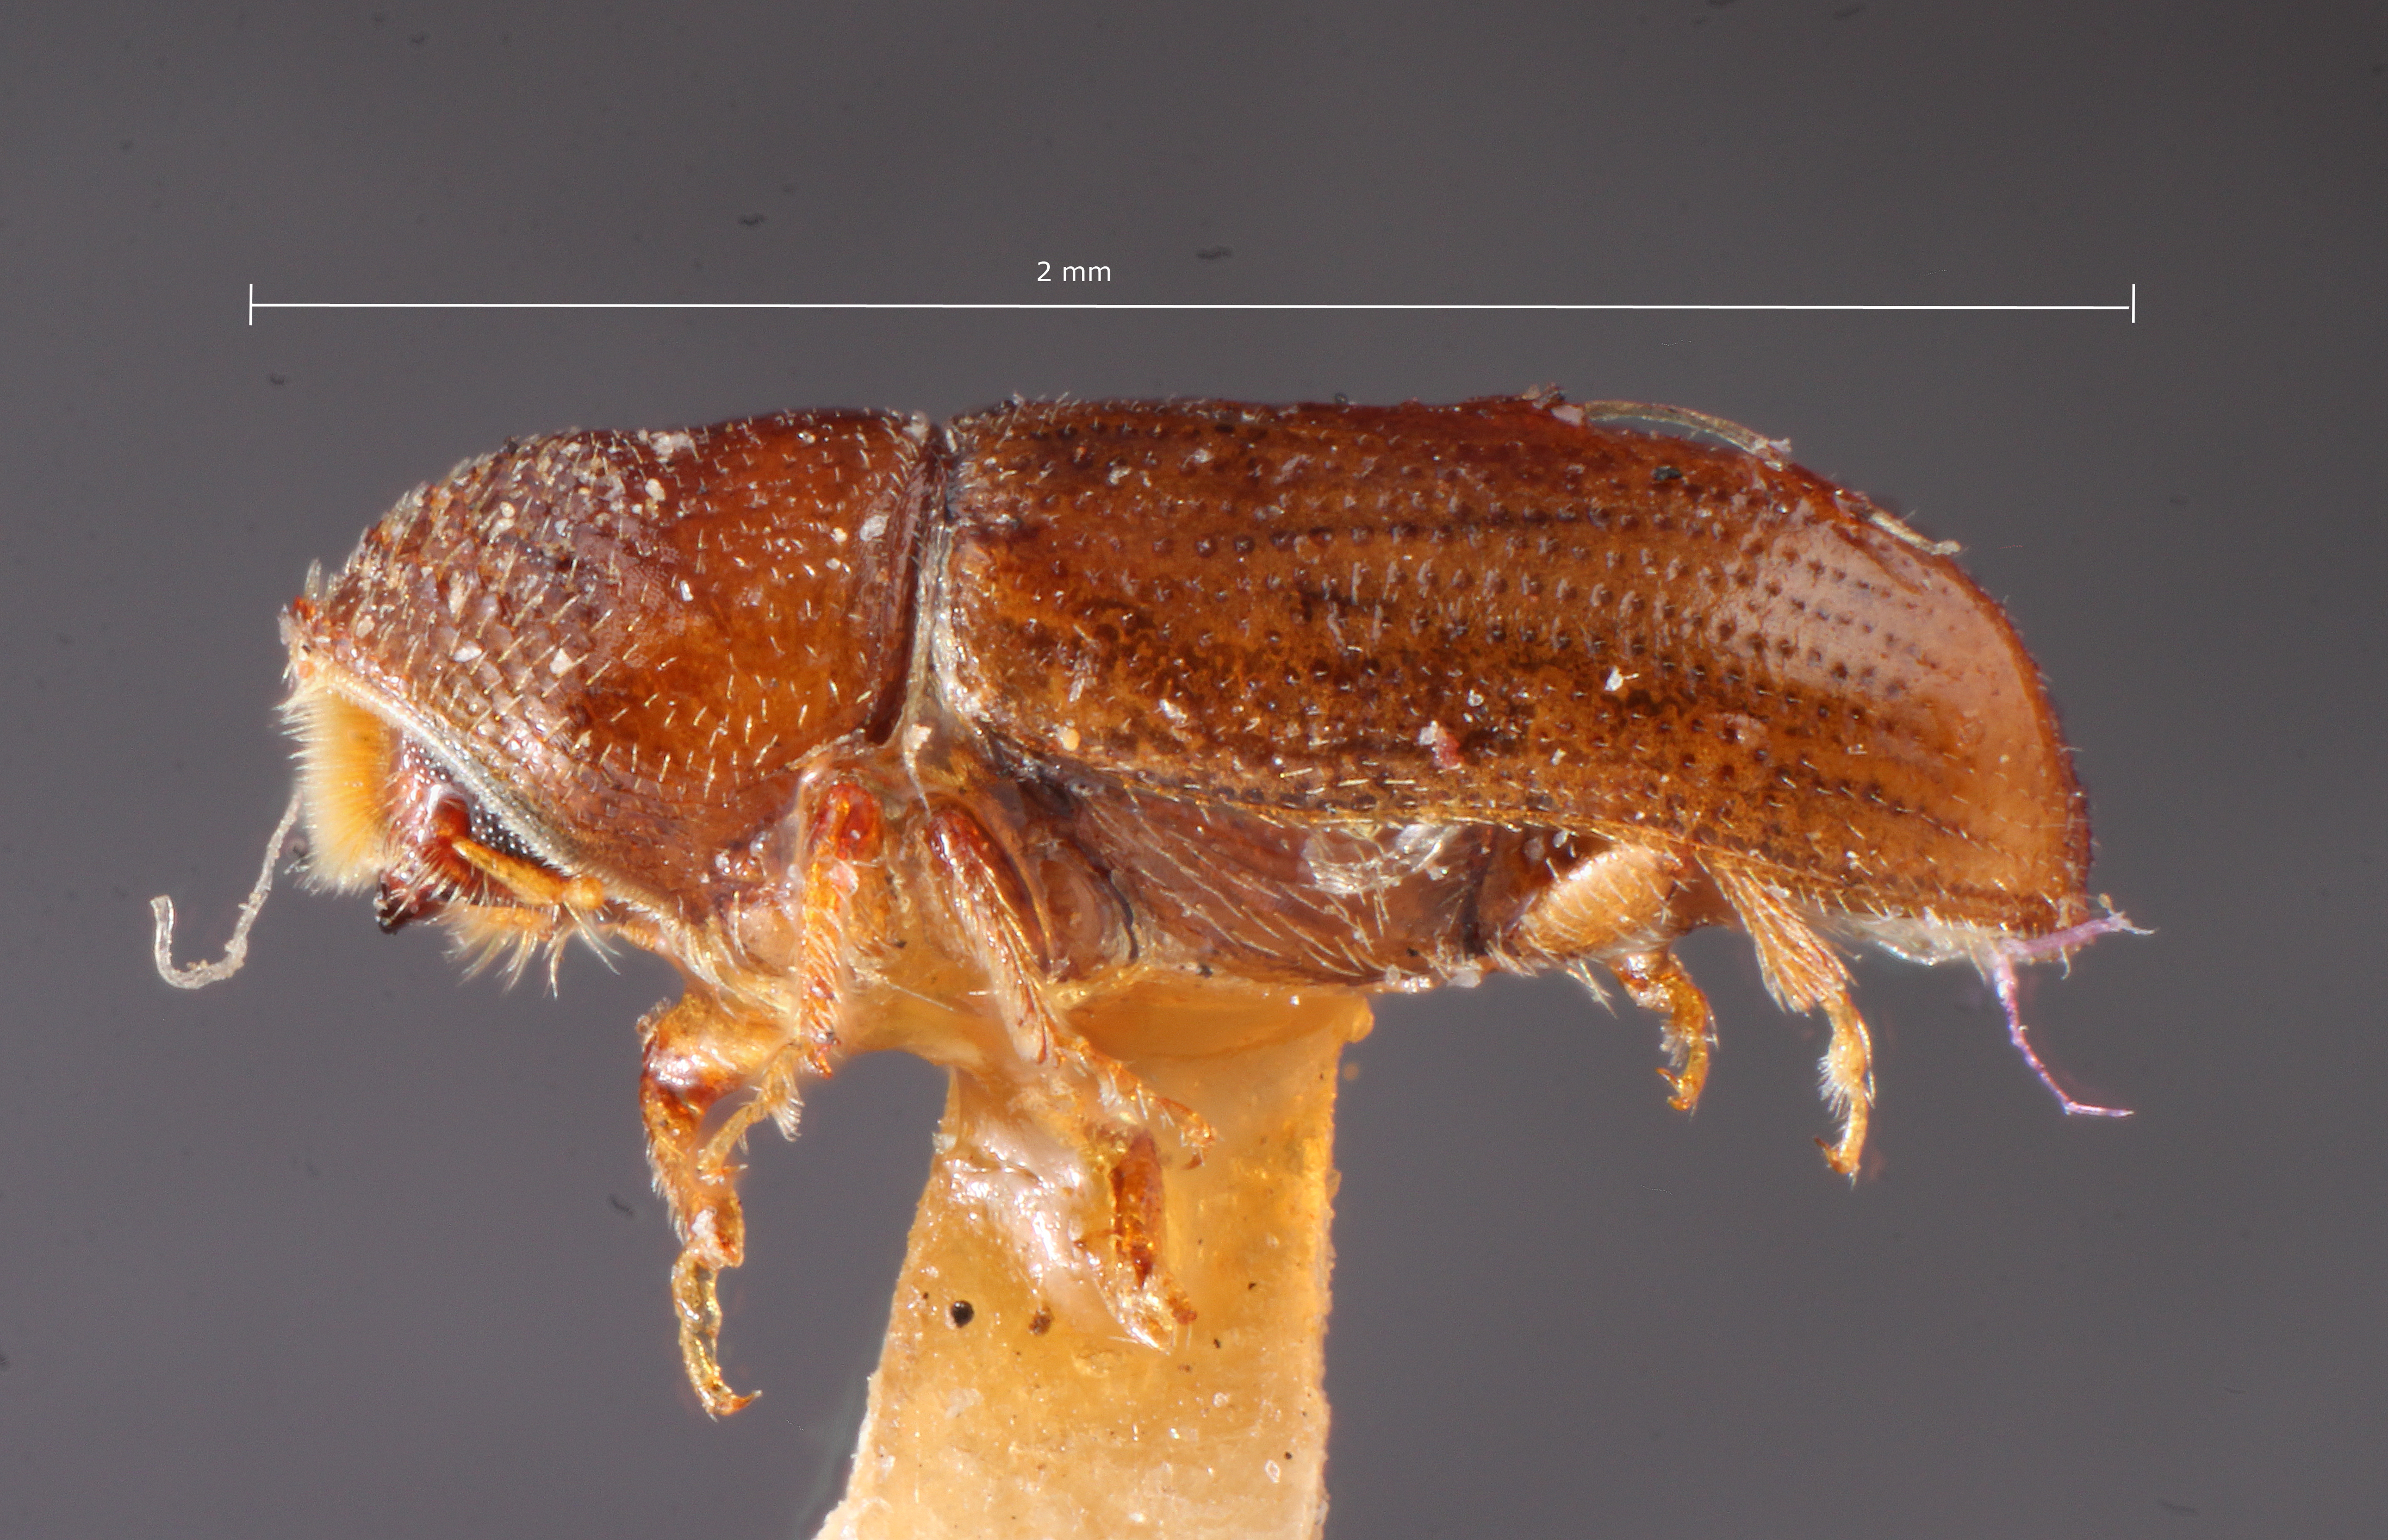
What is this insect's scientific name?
Pityophthorus ornatus
